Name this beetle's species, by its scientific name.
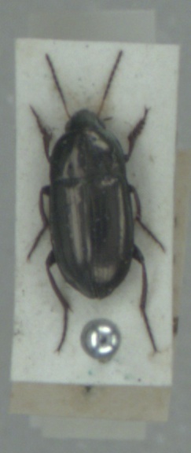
Amara aenea
